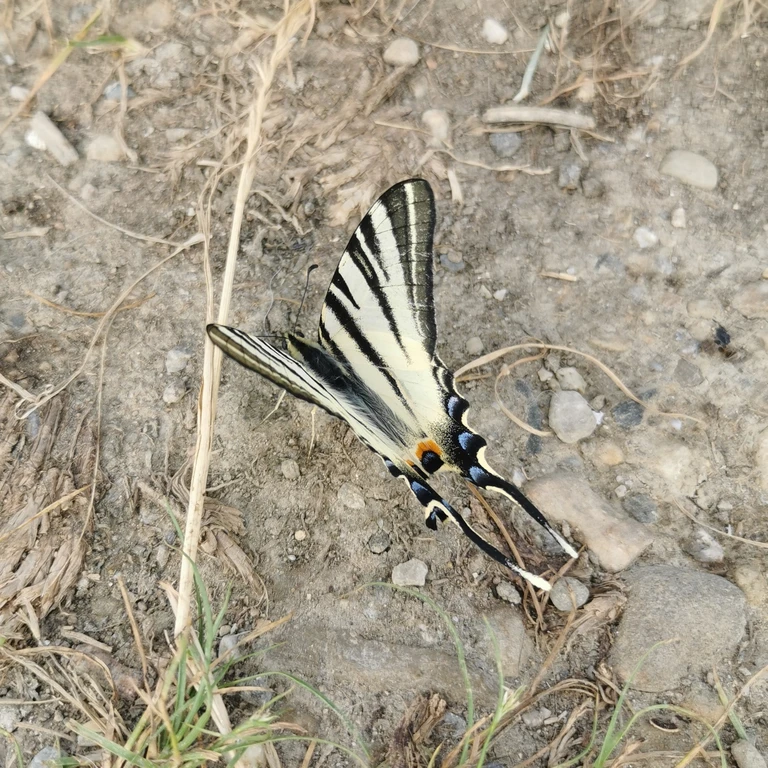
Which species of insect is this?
Iphiclides podalirius
